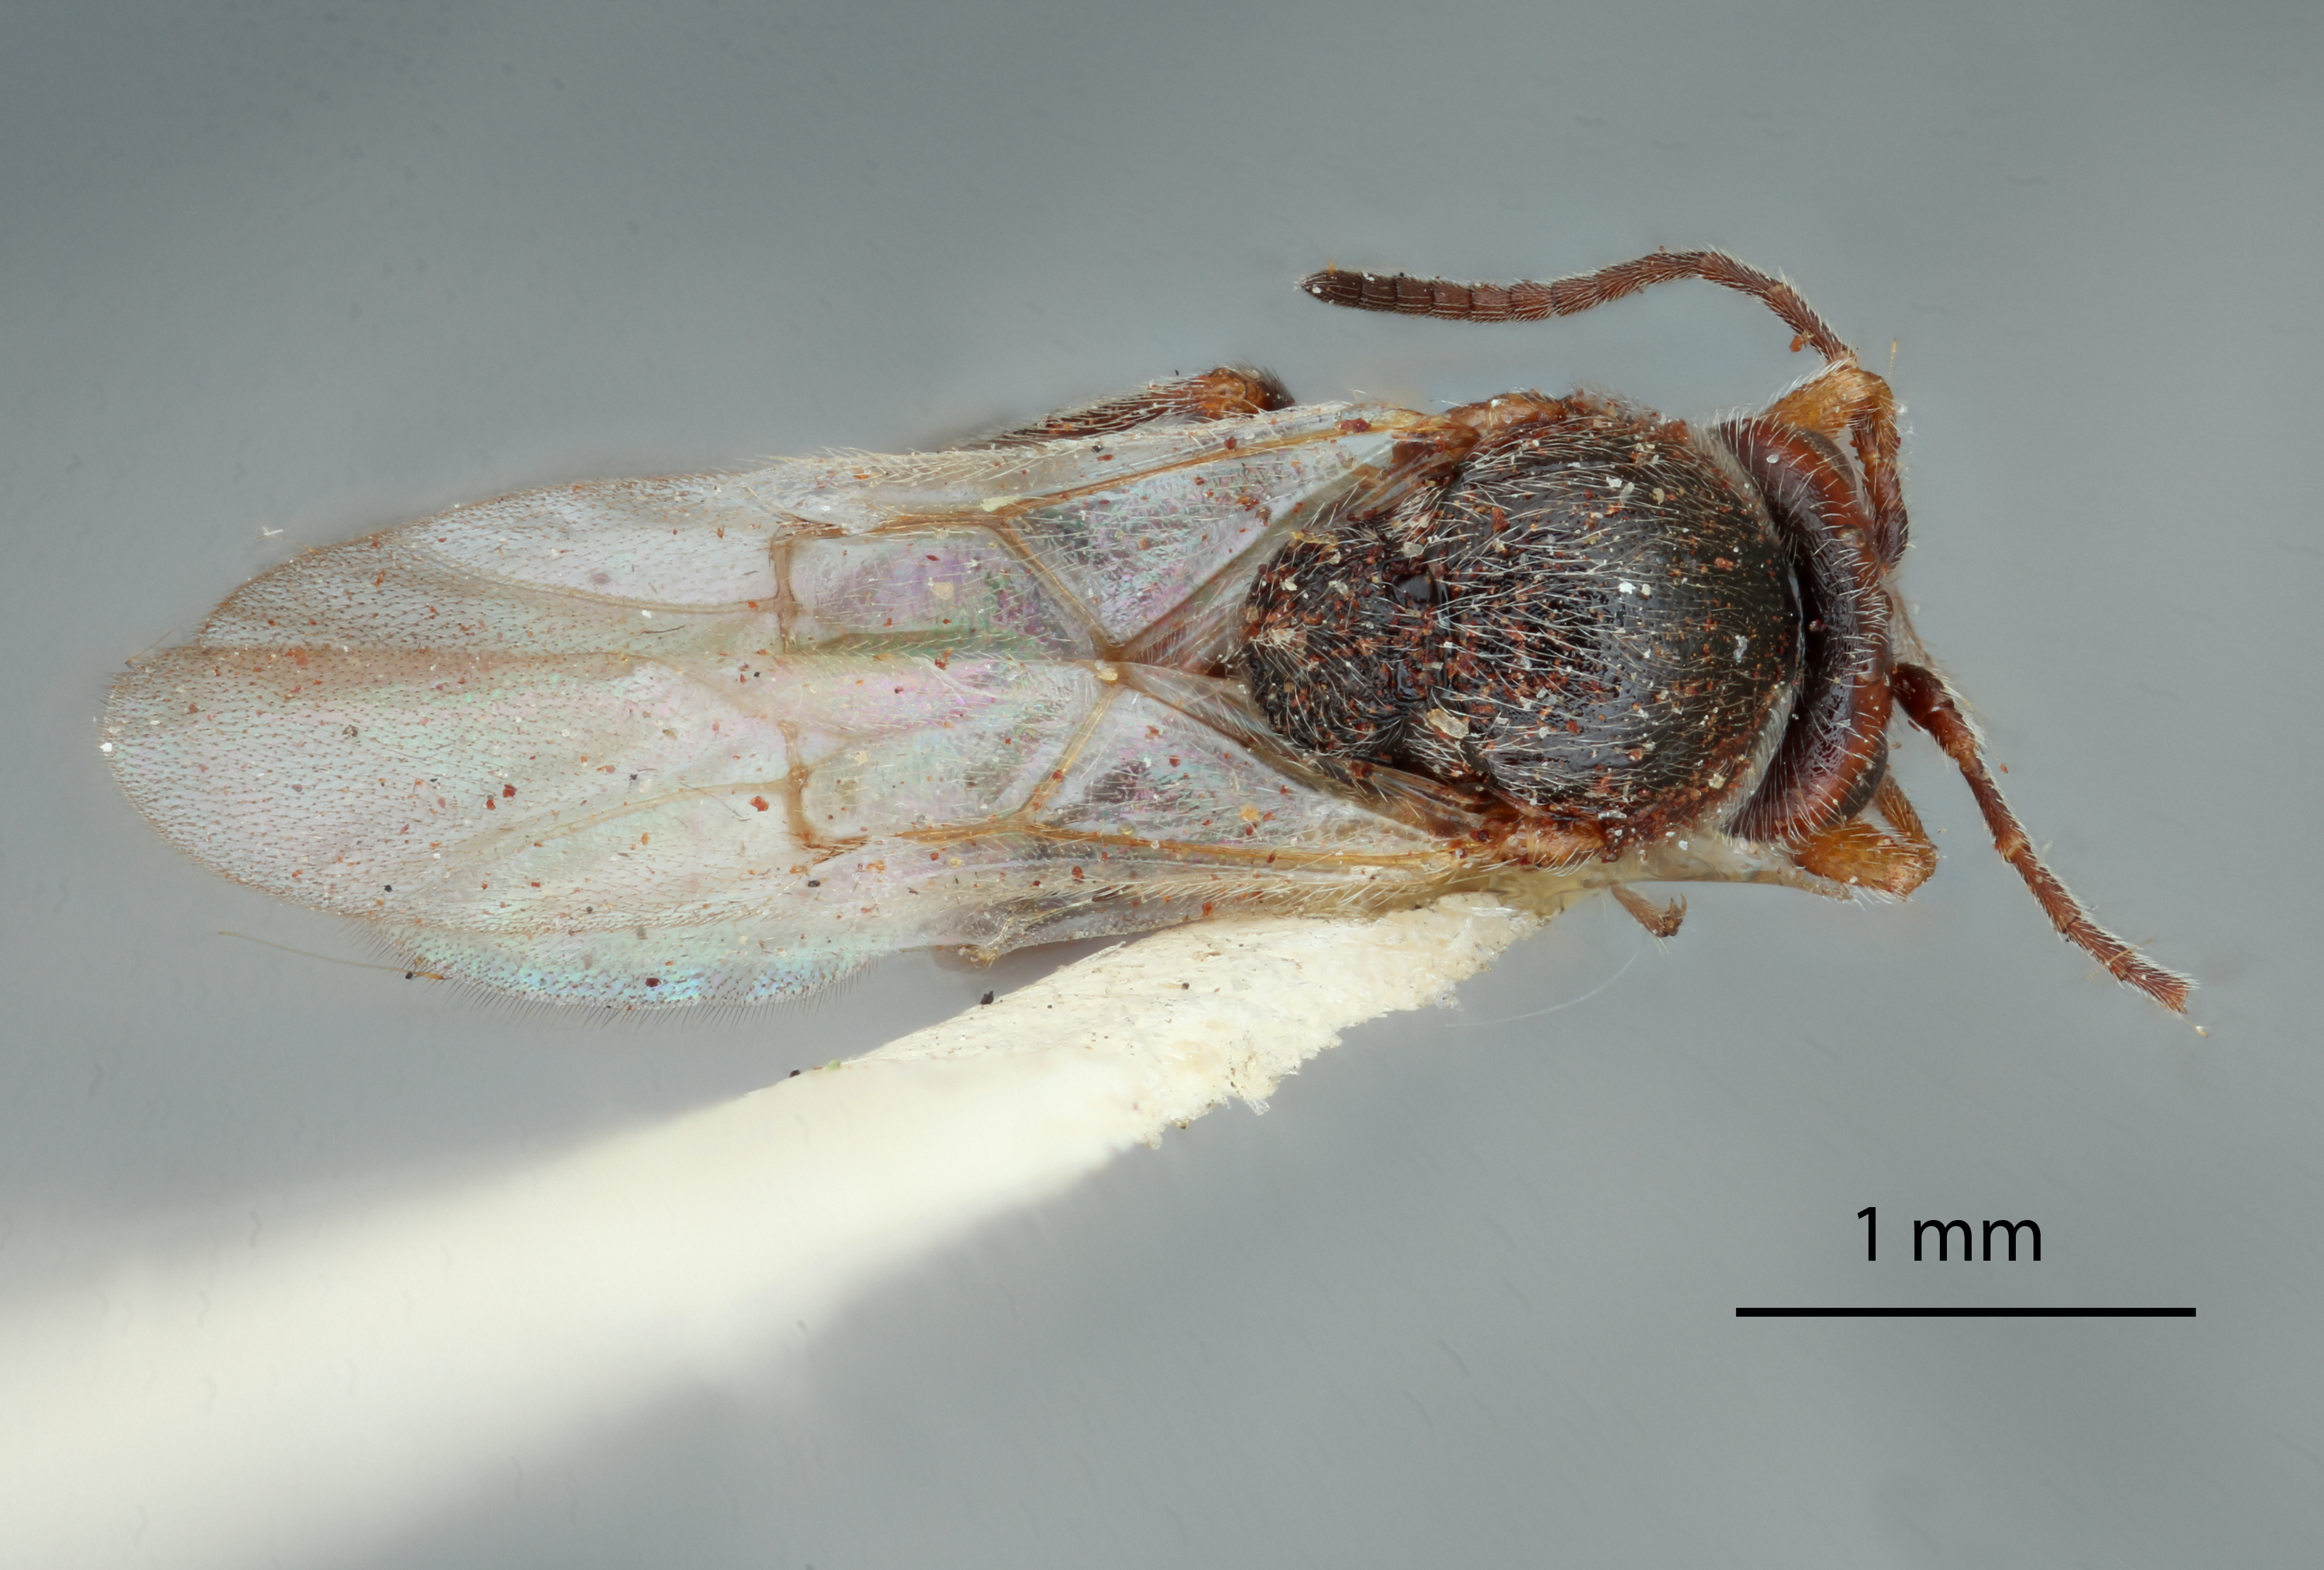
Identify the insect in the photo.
Andricus impositus
